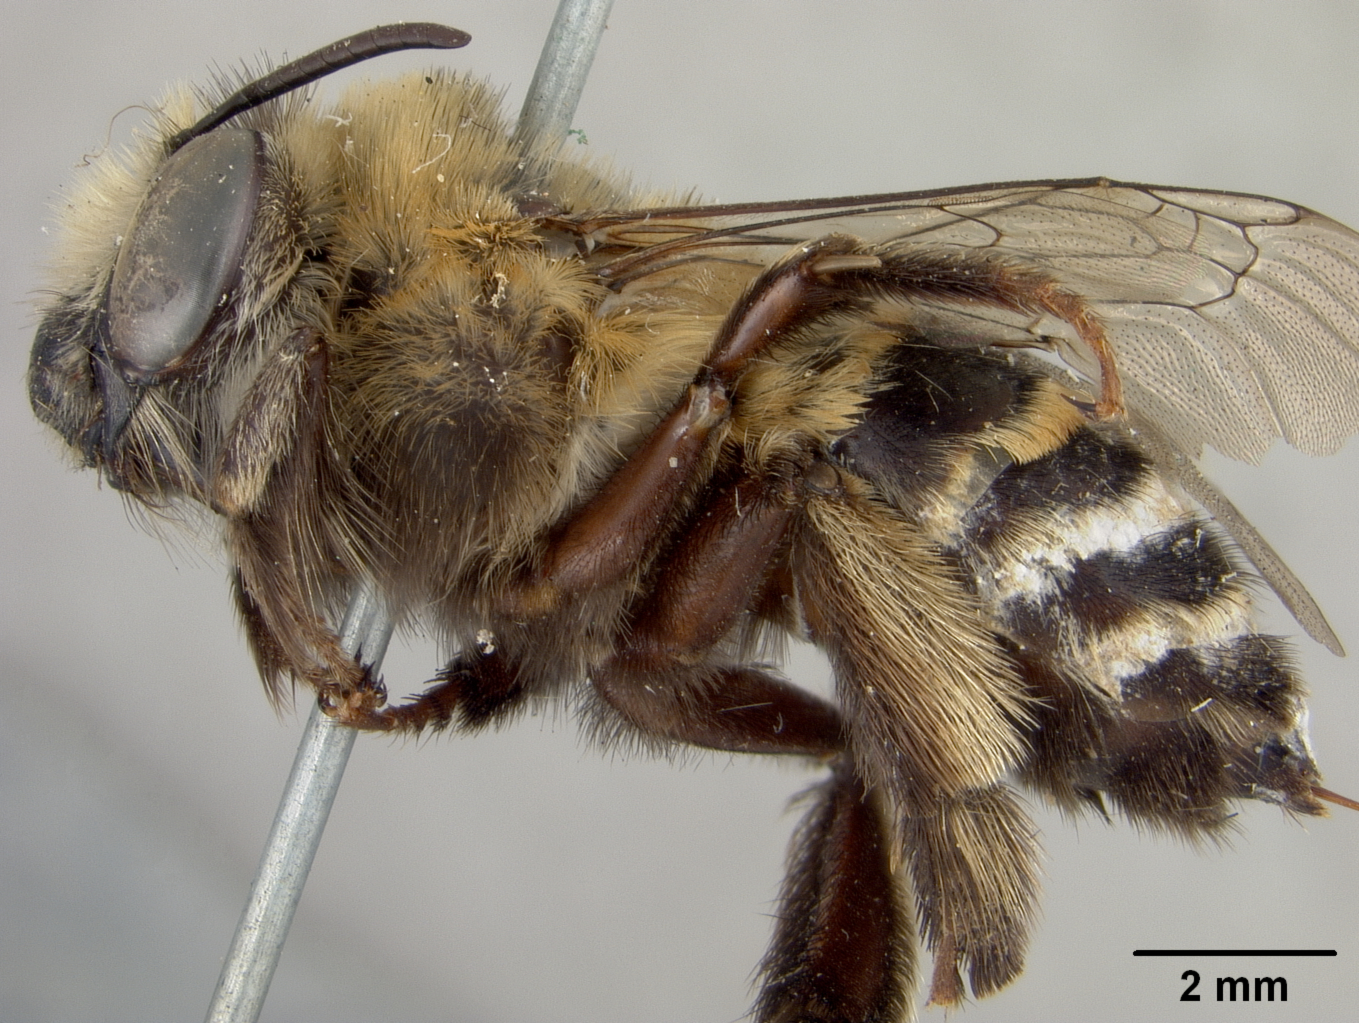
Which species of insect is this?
Anthophora catalinae
